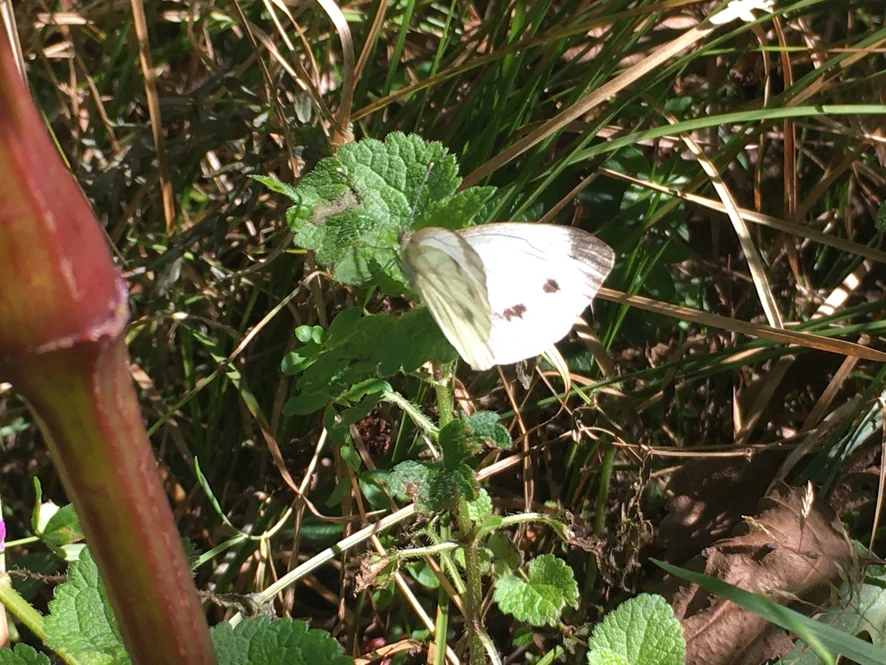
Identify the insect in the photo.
Pieris napi
